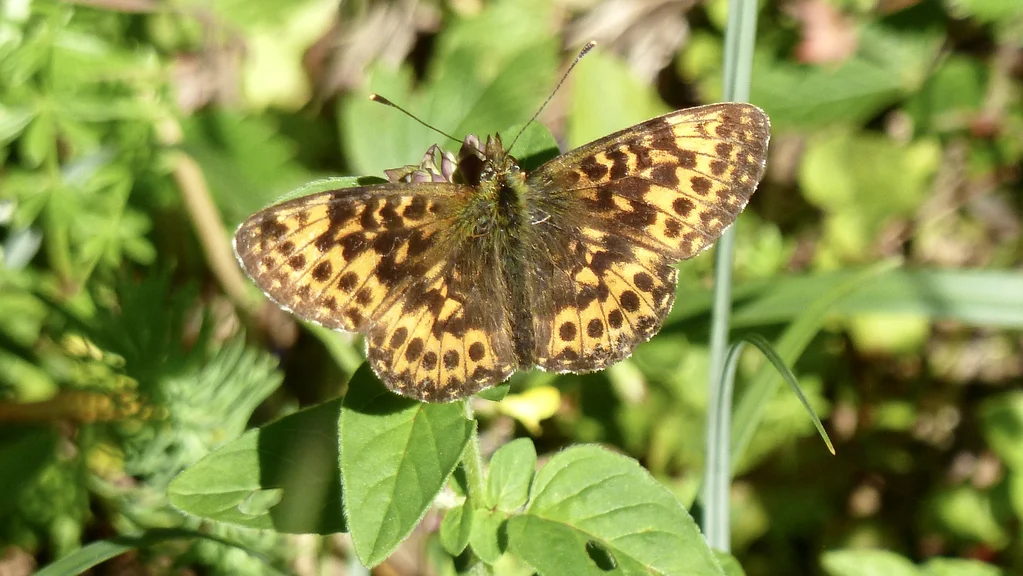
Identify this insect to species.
Boloria titania
